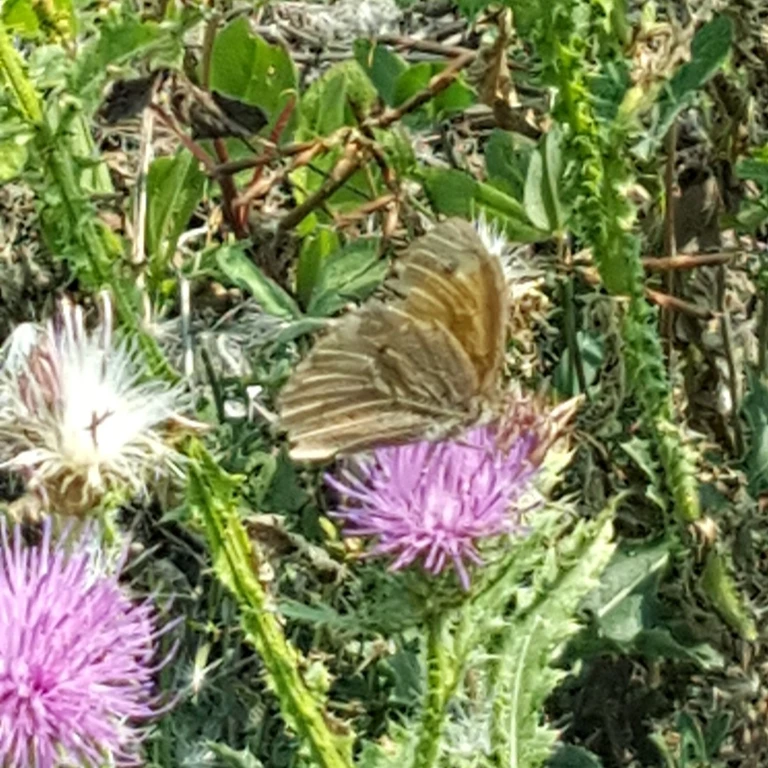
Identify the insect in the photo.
Maniola jurtina
